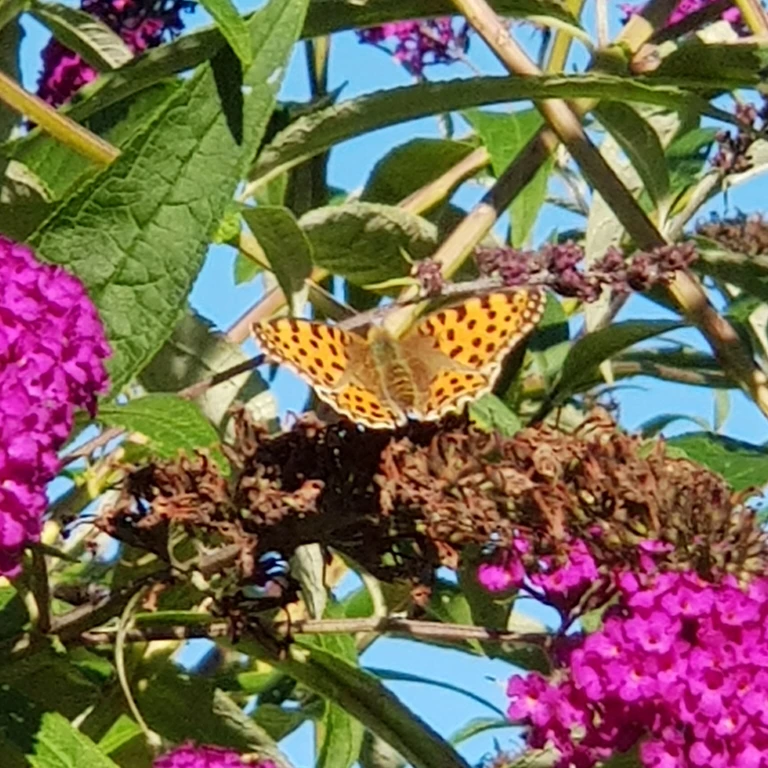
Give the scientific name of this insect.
Issoria lathonia
